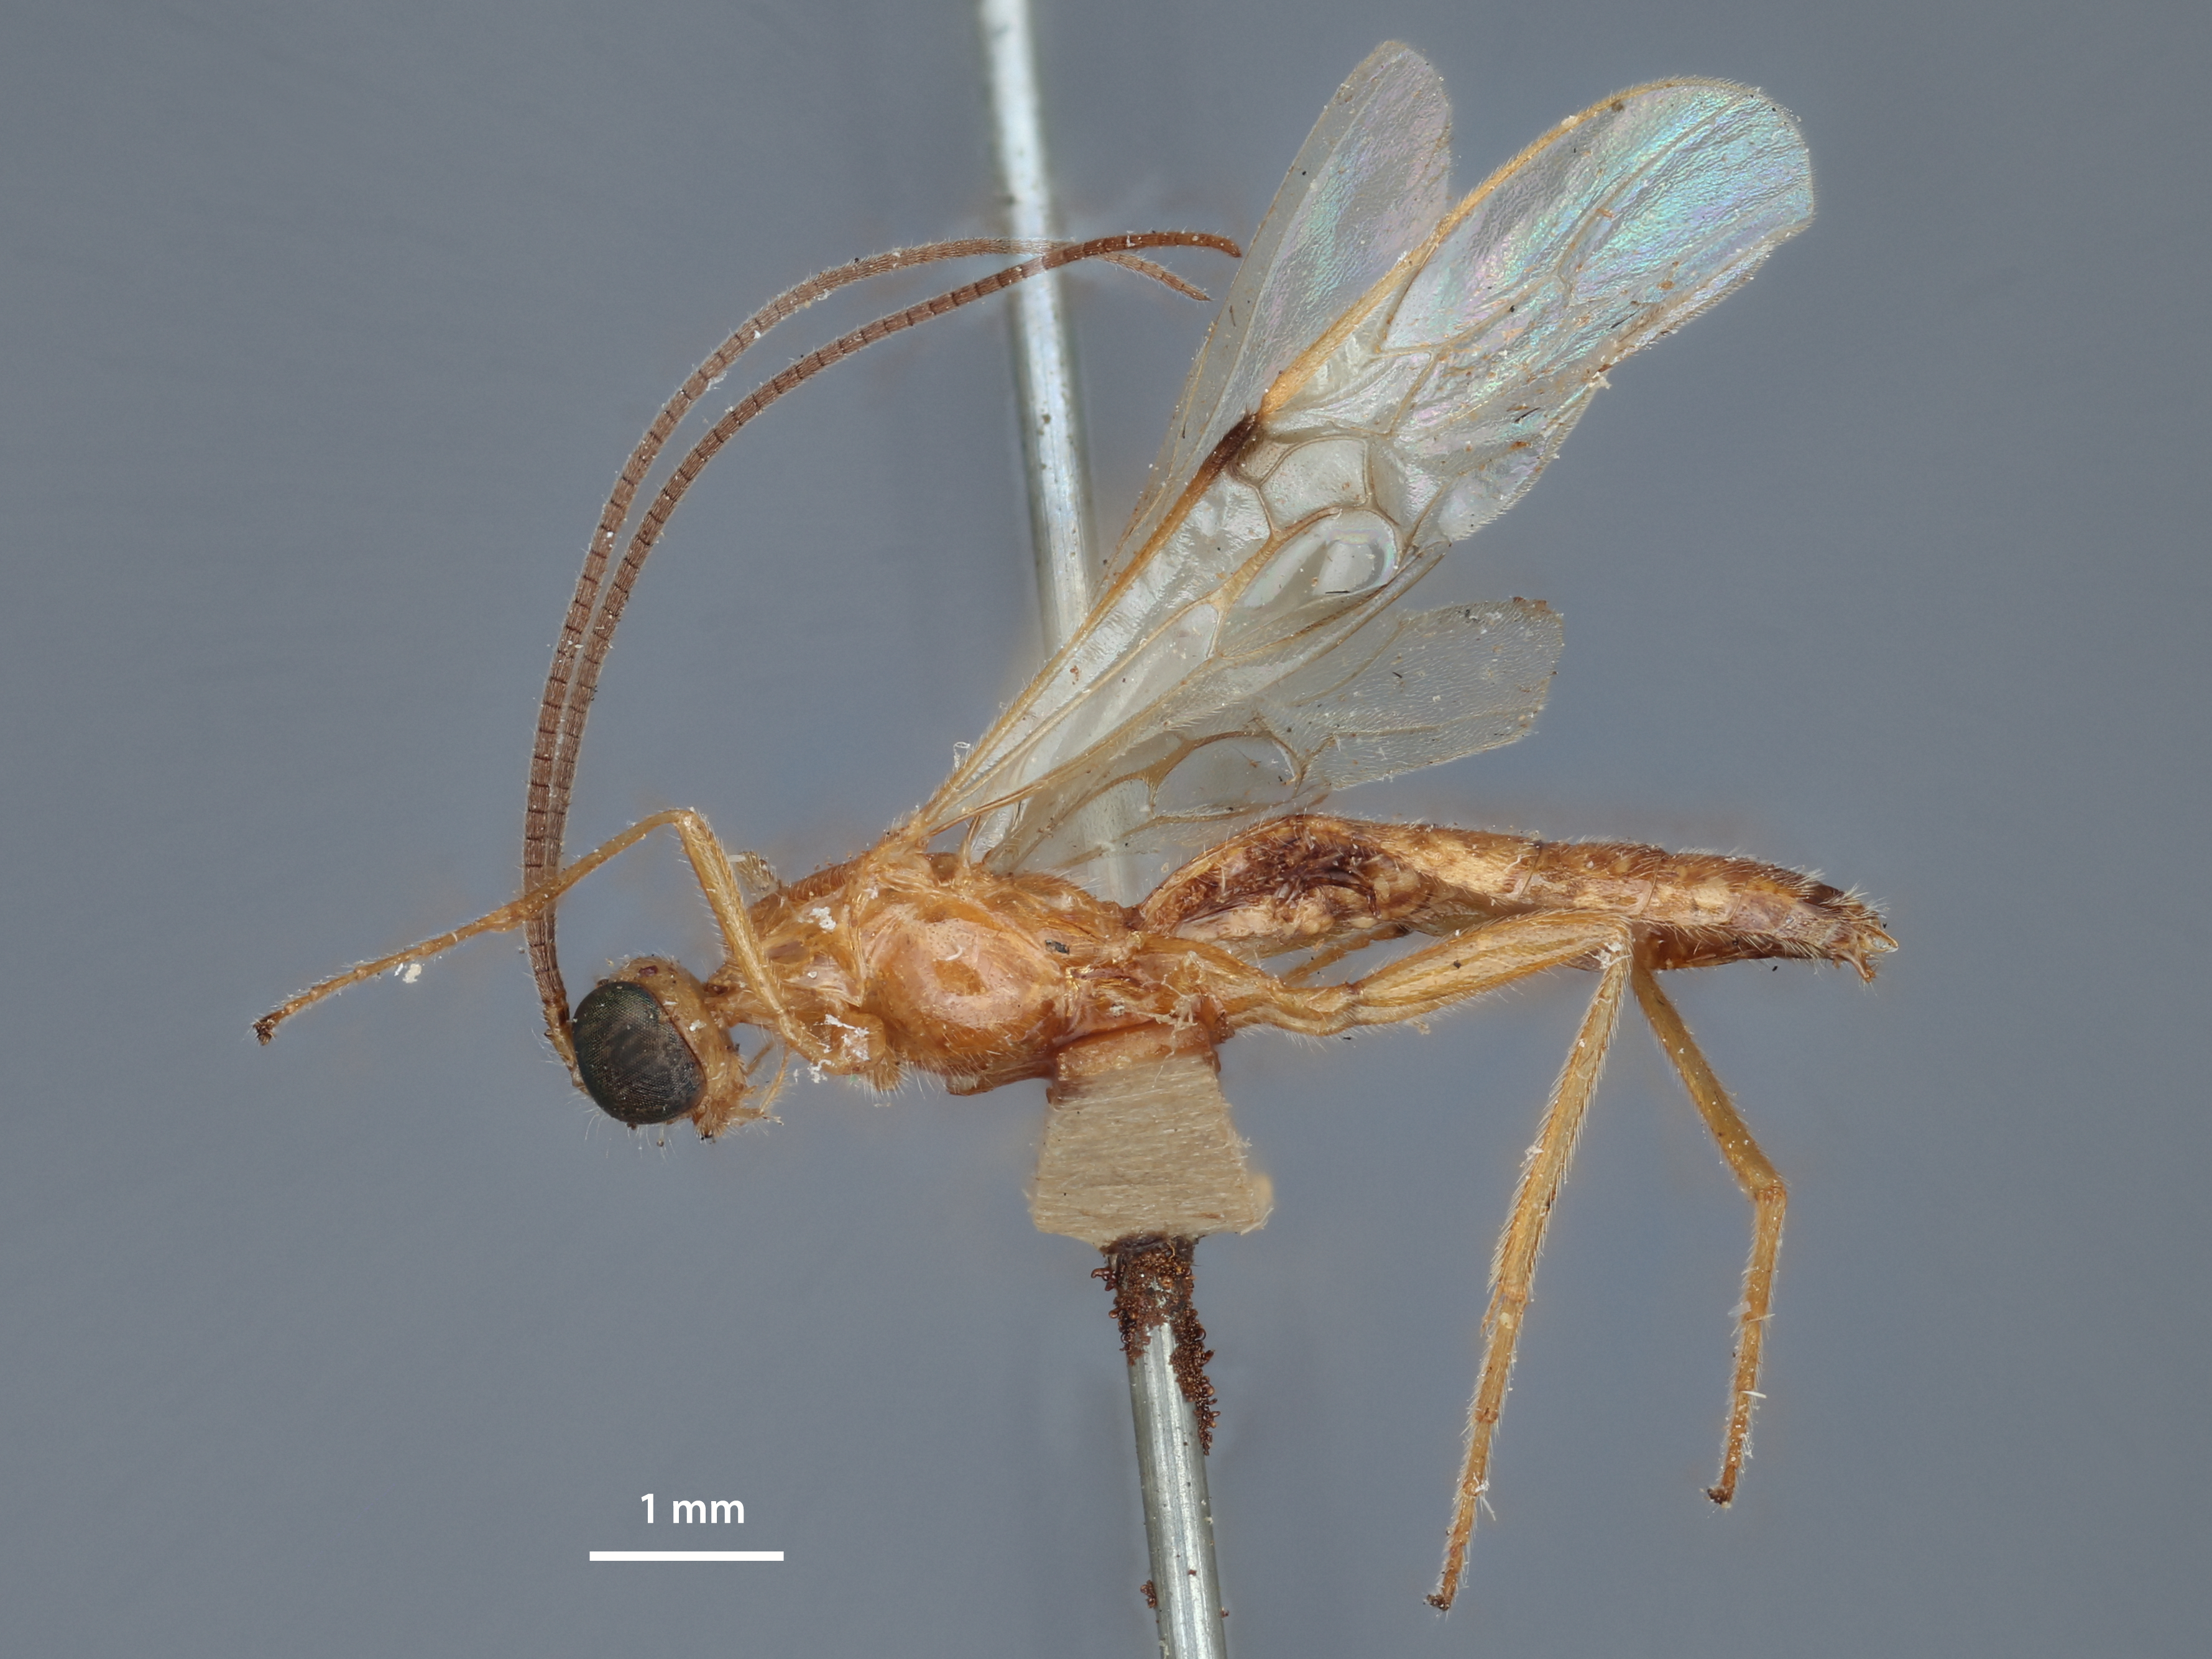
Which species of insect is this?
Aphrastobracon philippinensis
